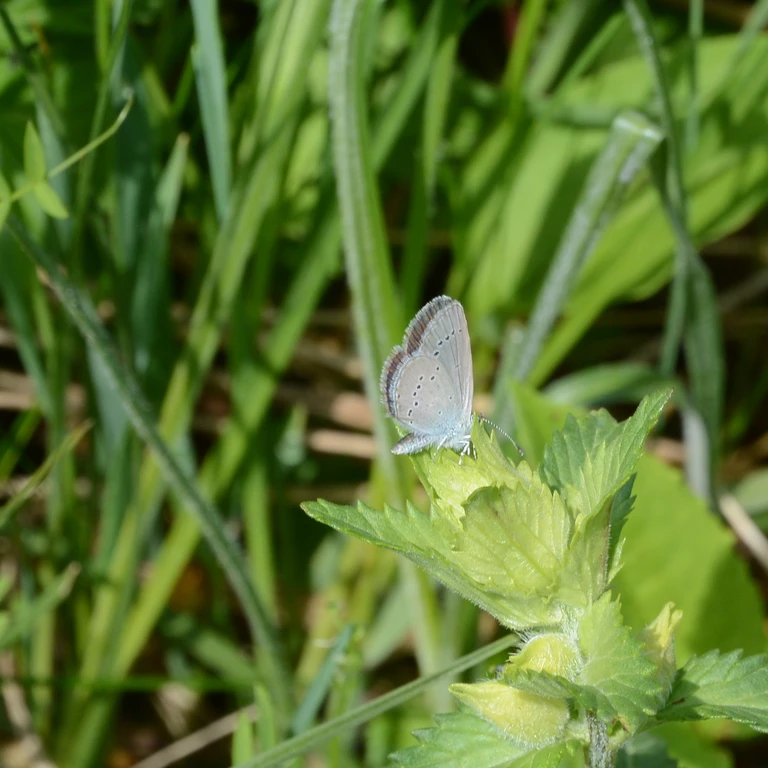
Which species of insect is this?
Cupido minimus
